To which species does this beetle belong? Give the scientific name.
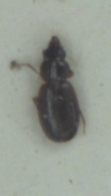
Trechus obtusus
